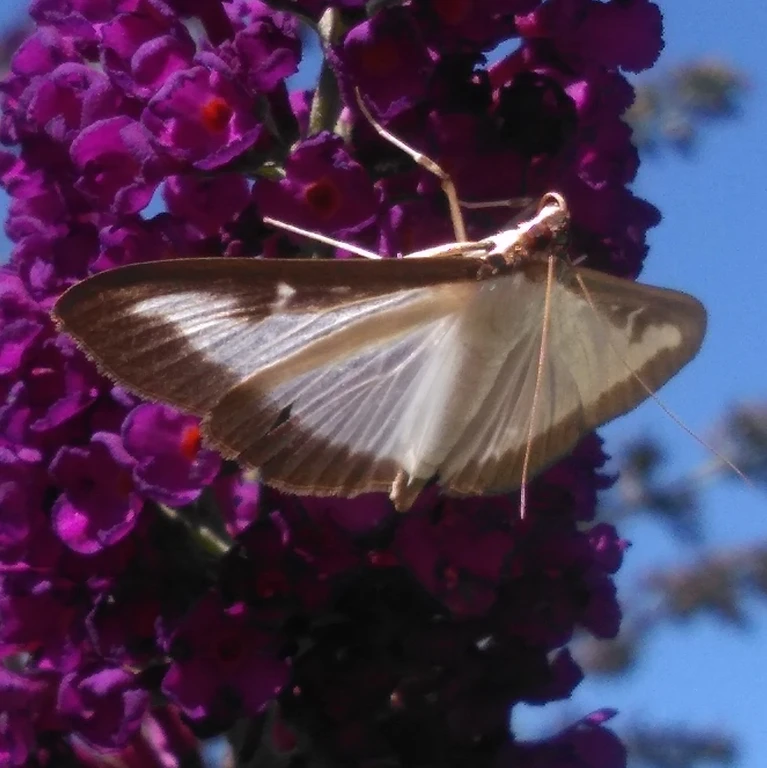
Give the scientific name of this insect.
Cydalima perspectalis
